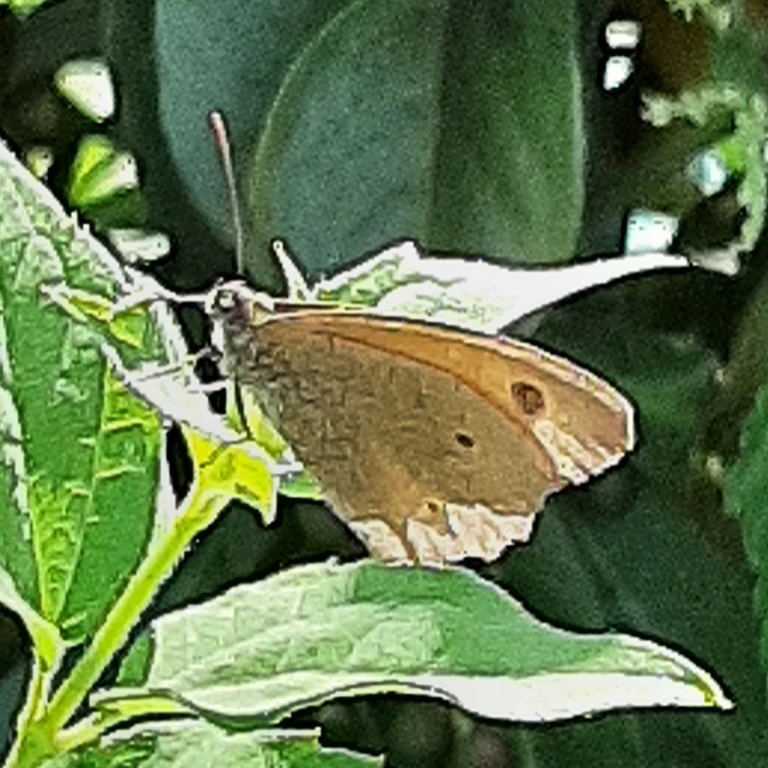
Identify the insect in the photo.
Maniola jurtina
